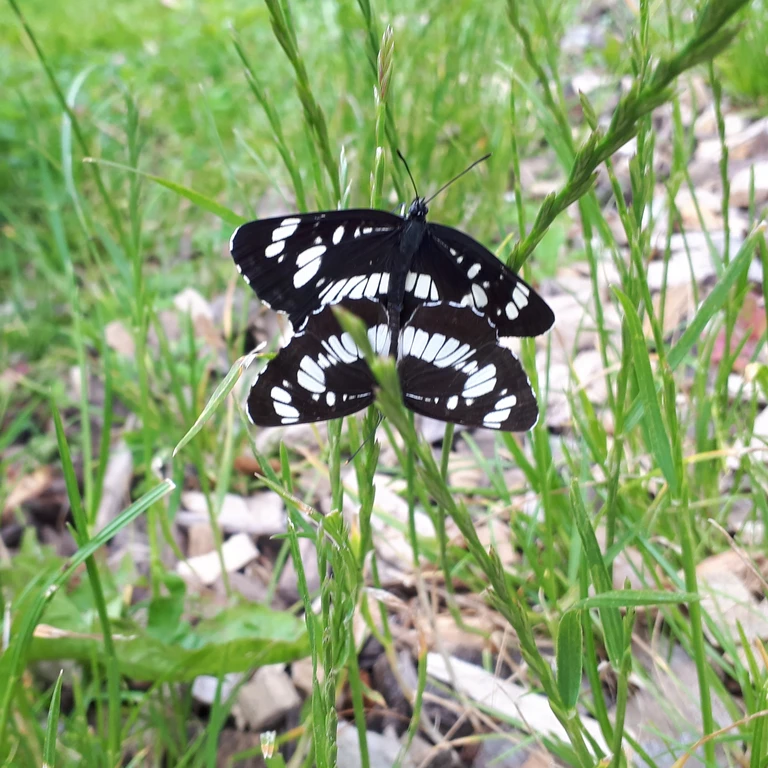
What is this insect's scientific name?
Neptis rivularis
